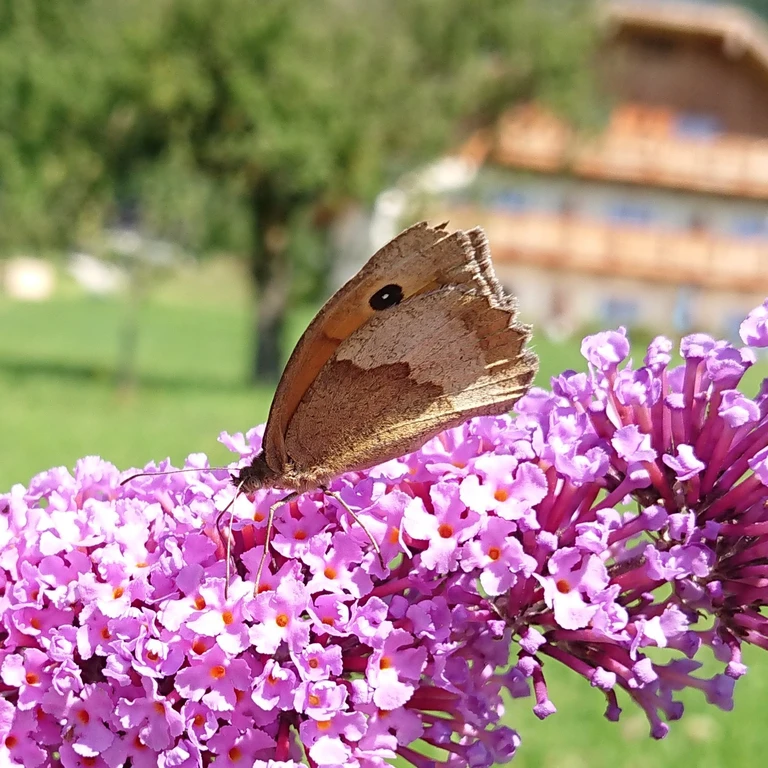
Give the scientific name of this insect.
Maniola jurtina
